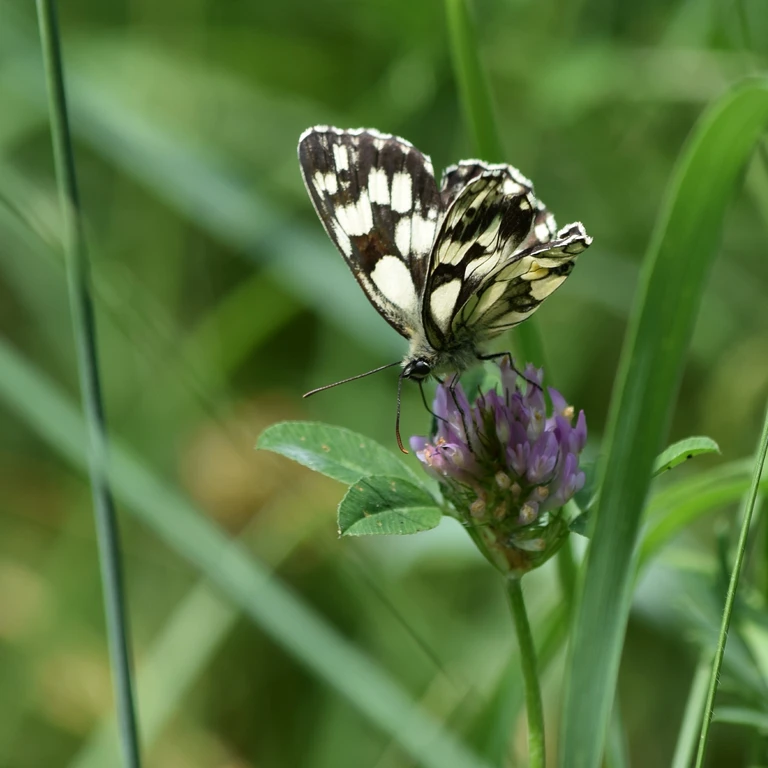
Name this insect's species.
Melanargia galathea
